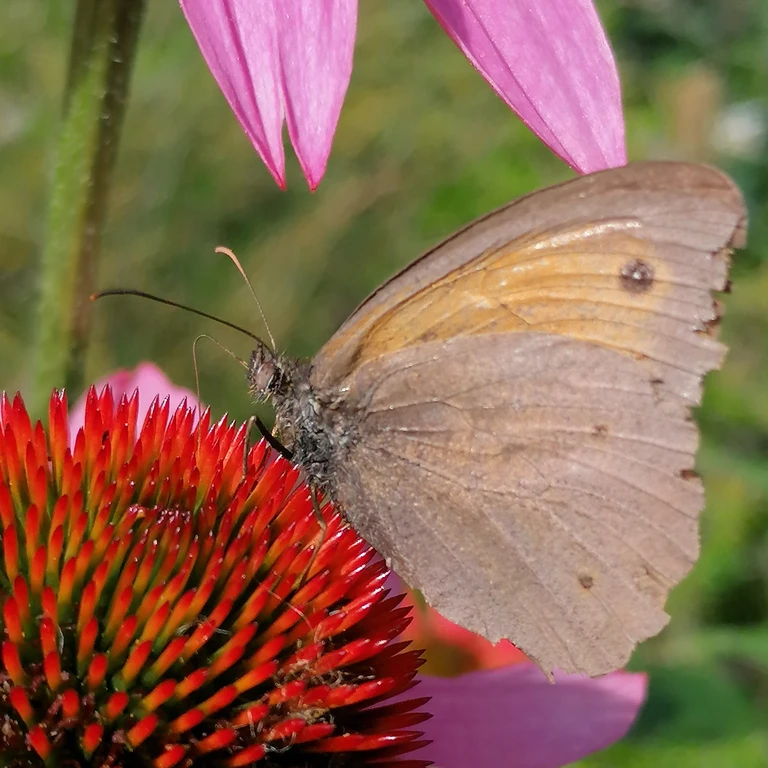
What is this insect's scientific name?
Maniola jurtina
